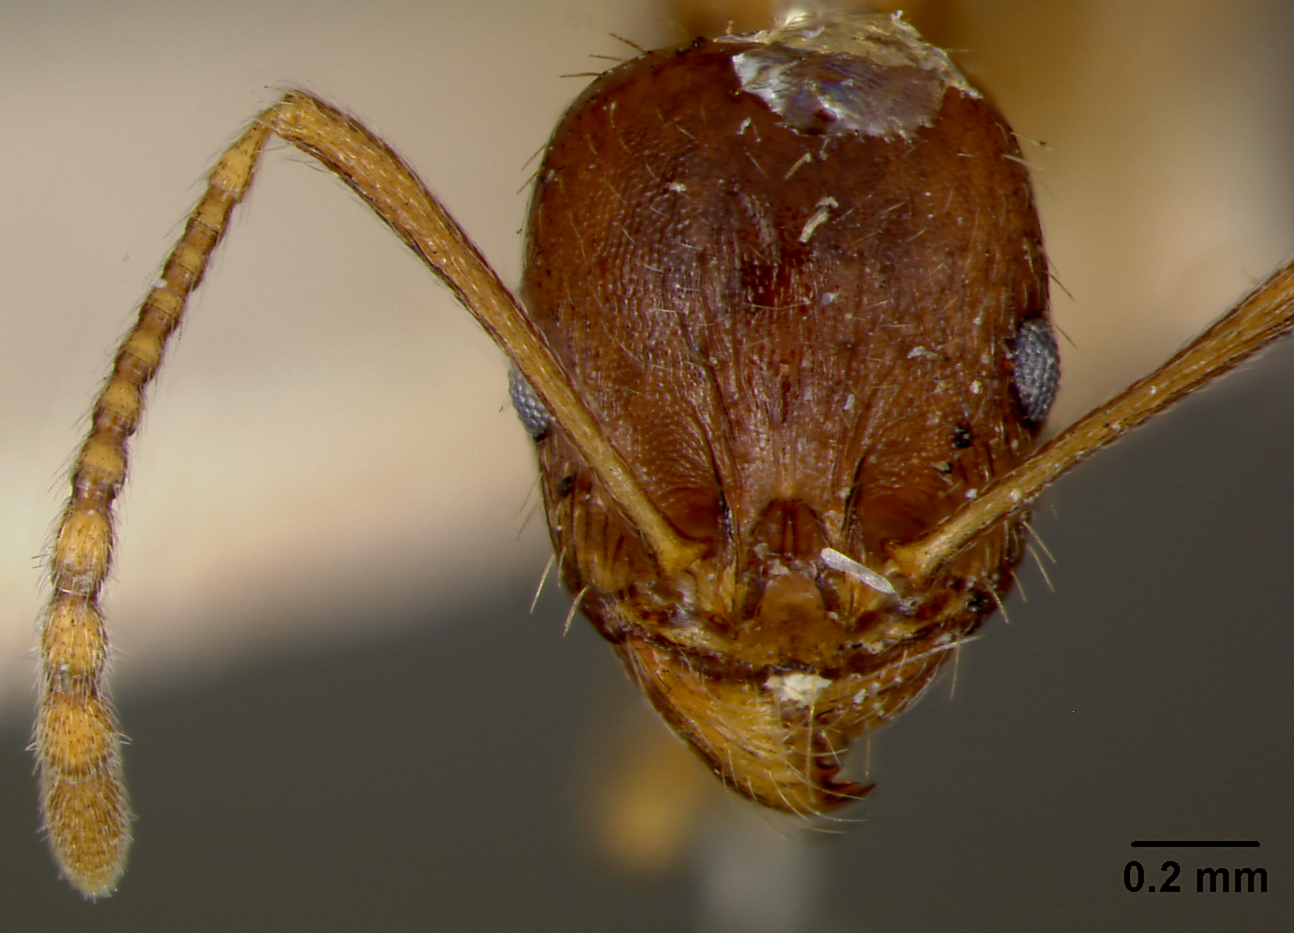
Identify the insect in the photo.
Leptothorax nevadensis
